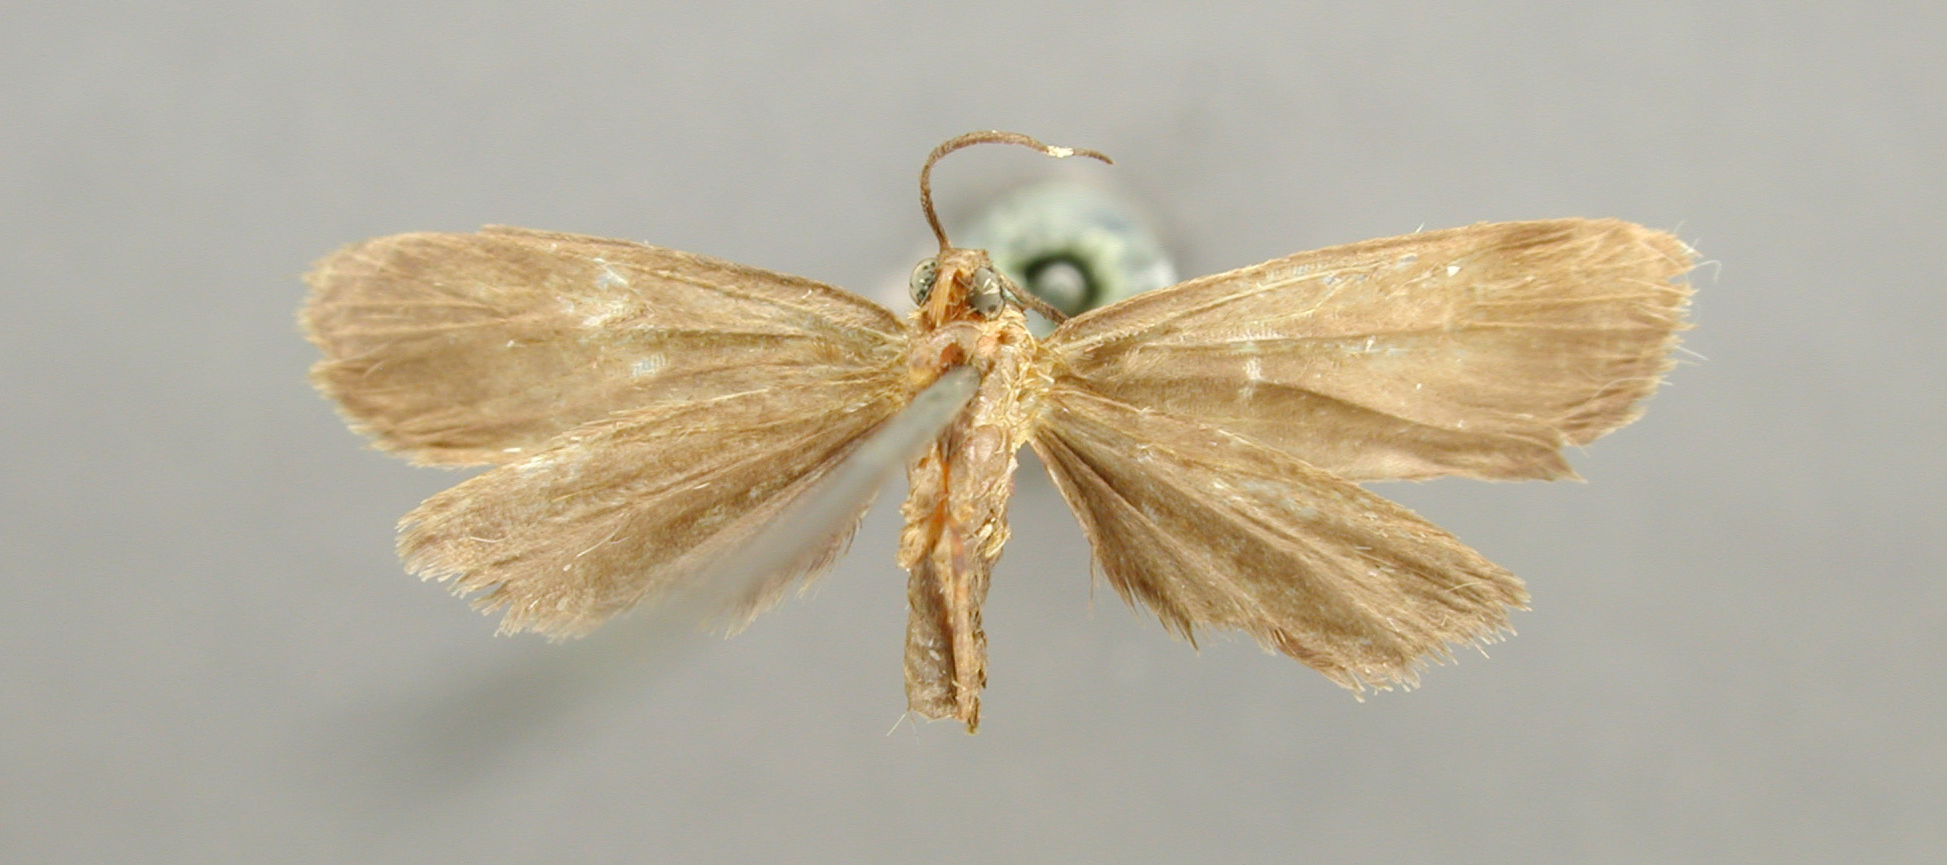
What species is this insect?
Odozana inconspicua
